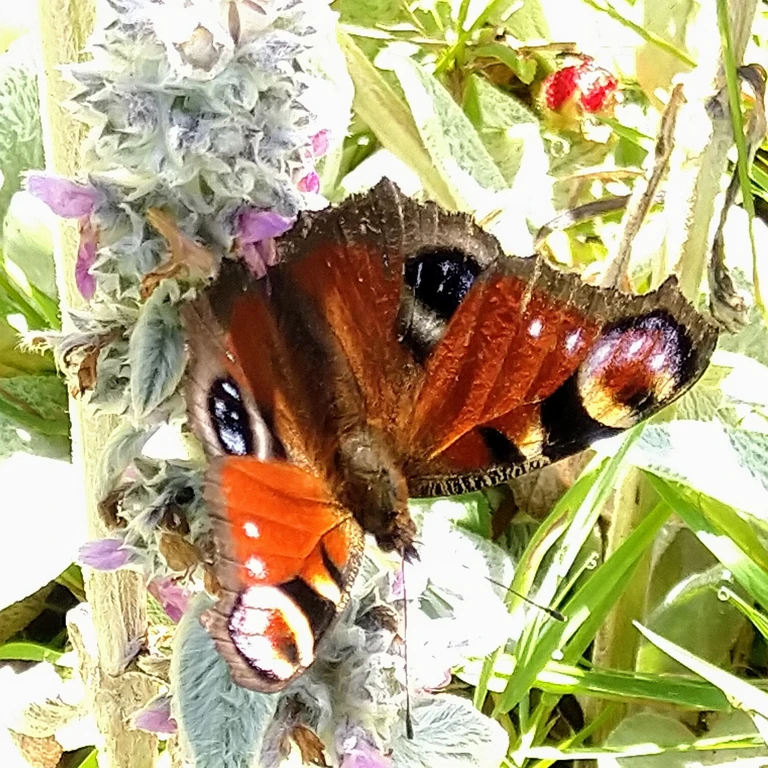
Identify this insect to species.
Aglais io
